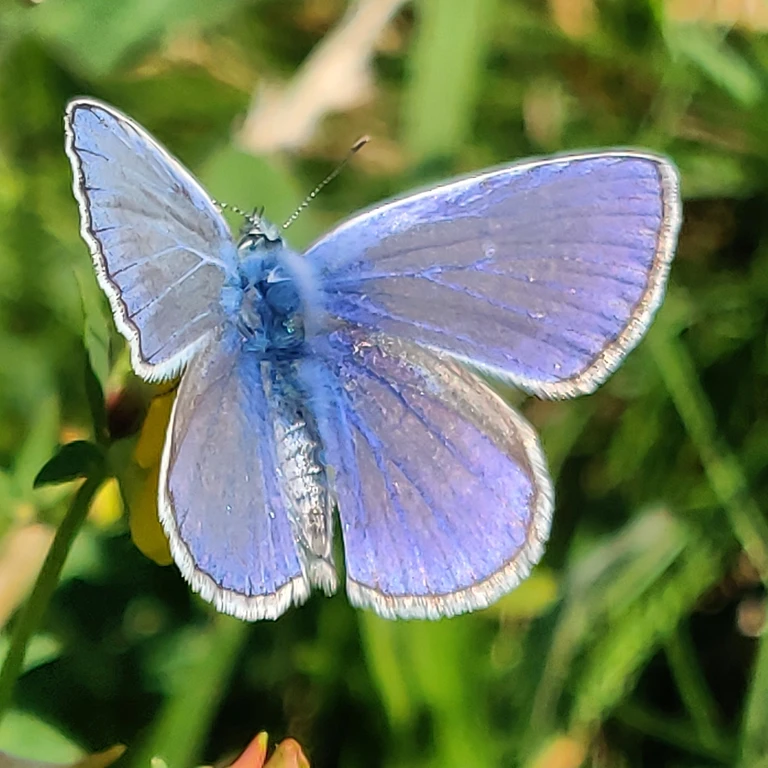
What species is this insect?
Polyommatus icarus
